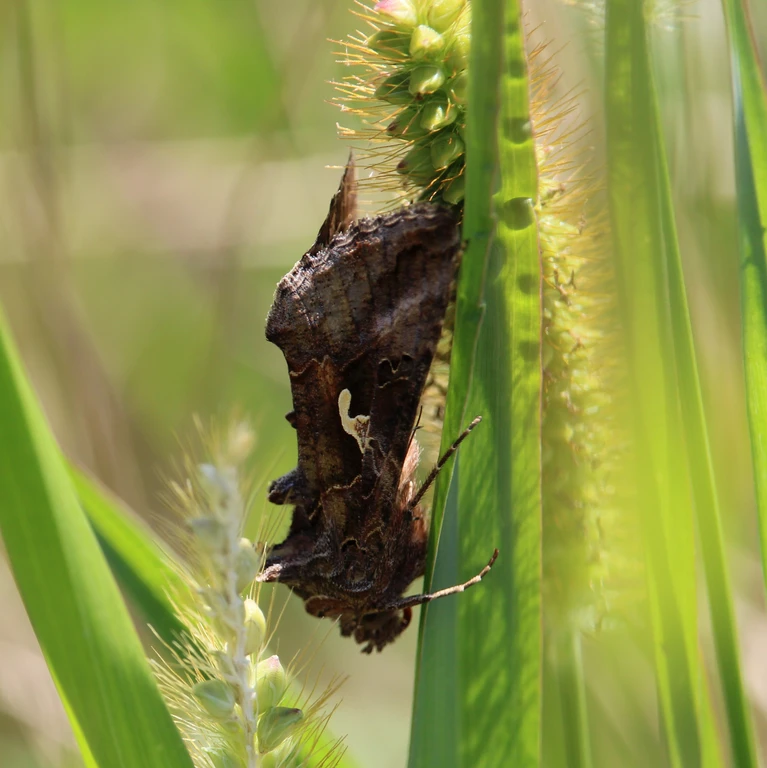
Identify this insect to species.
Autographa gamma
